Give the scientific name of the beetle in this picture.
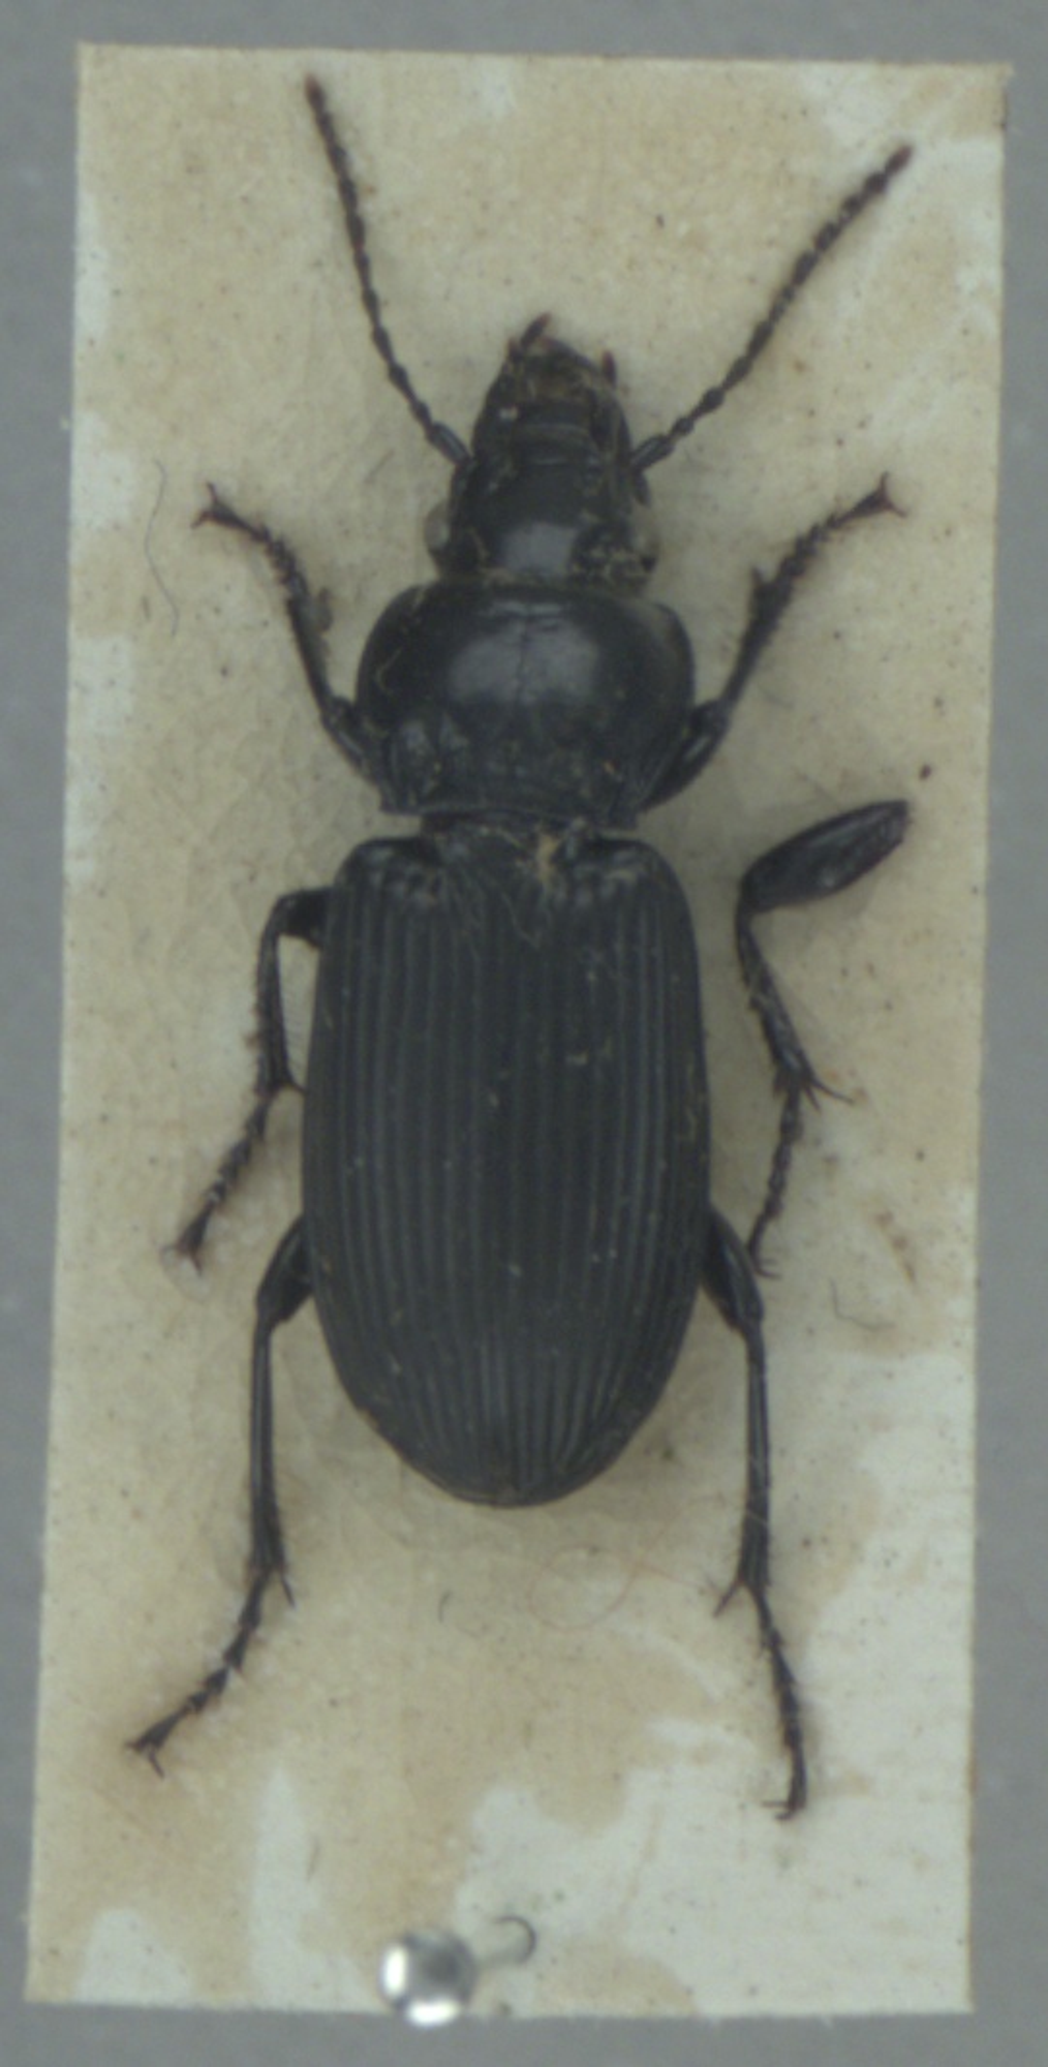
Pterostichus melanarius
